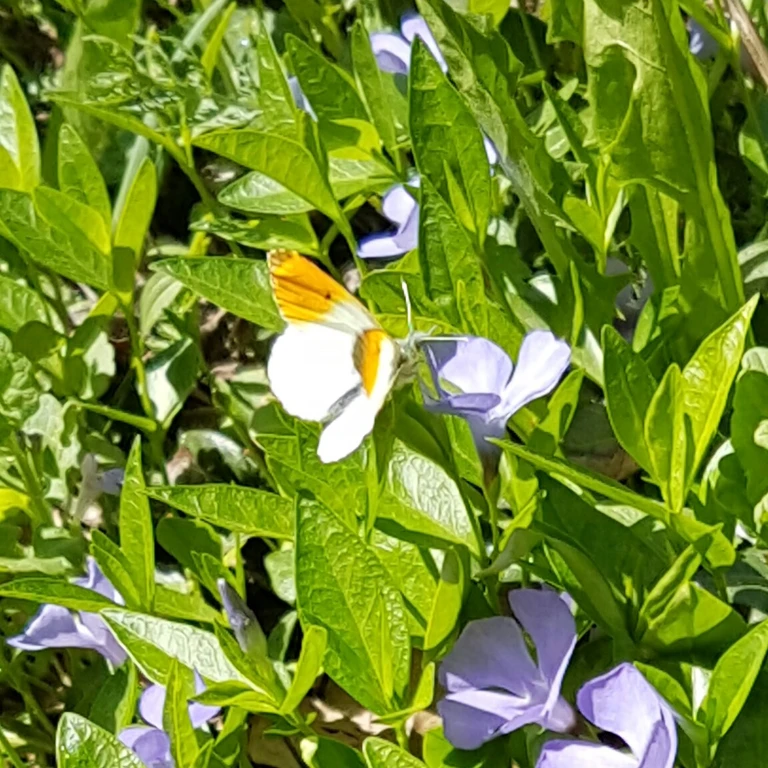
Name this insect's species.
Anthocharis cardamines
